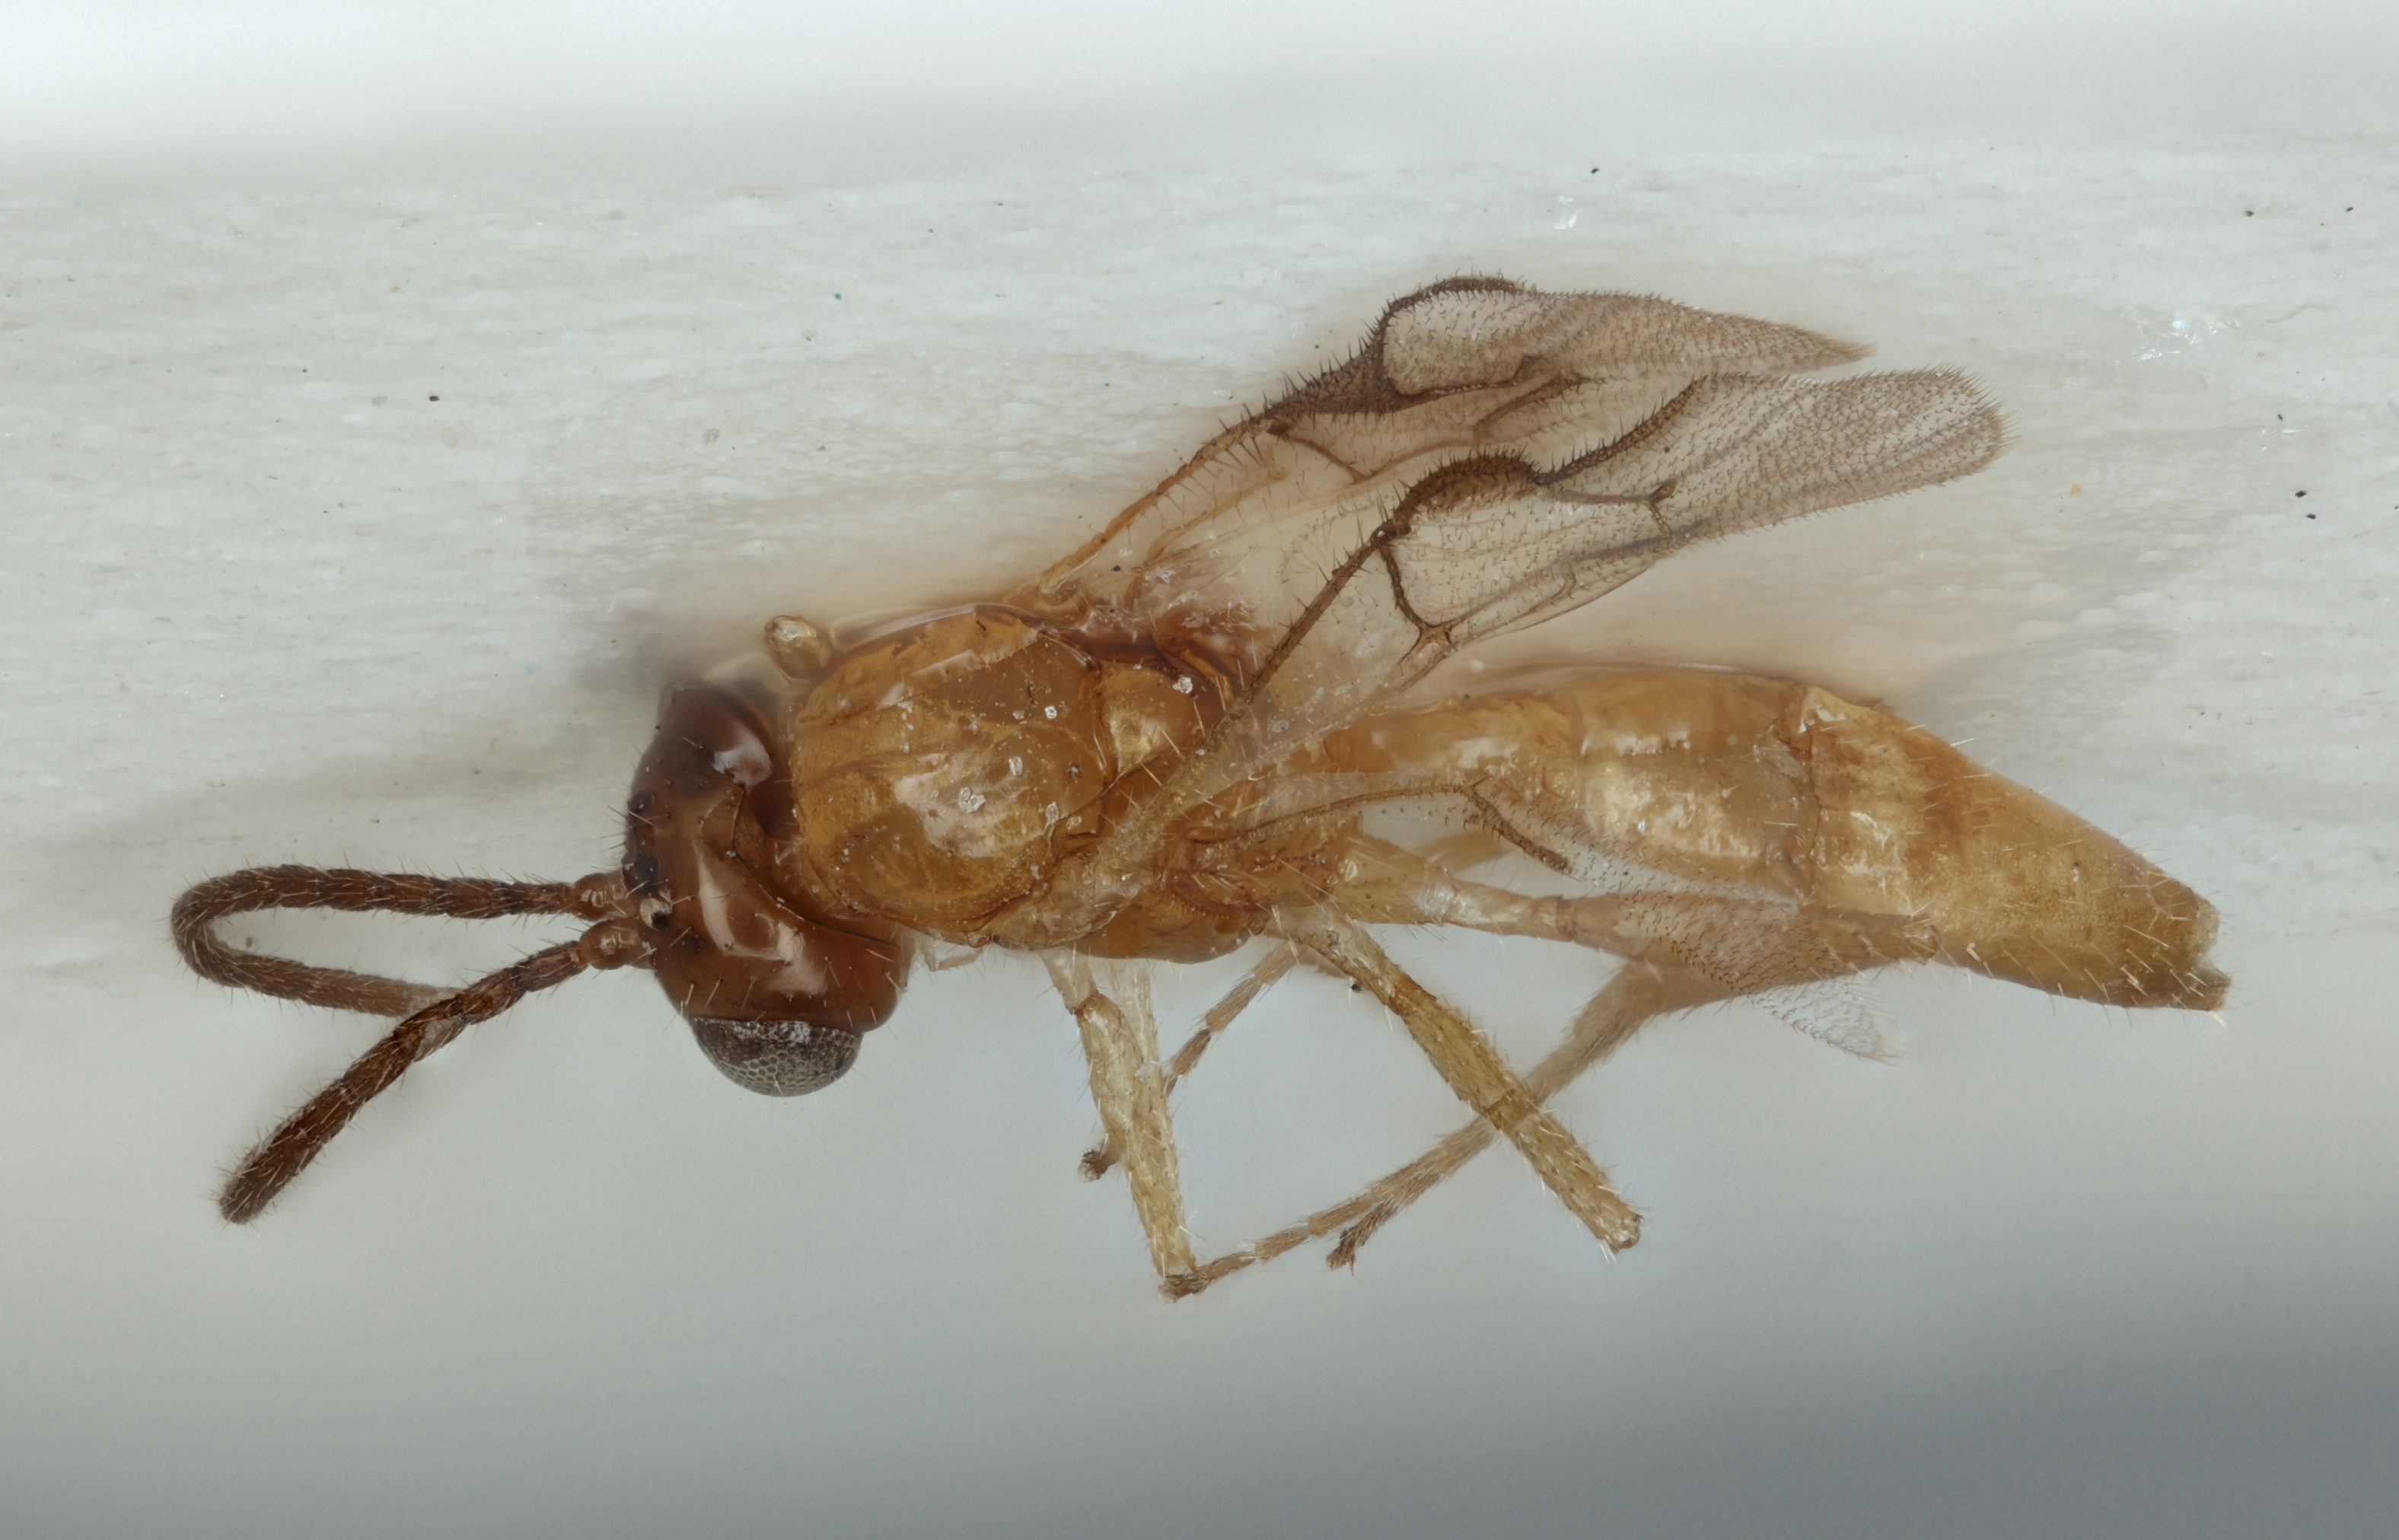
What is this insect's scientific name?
Pauesia colombiana
